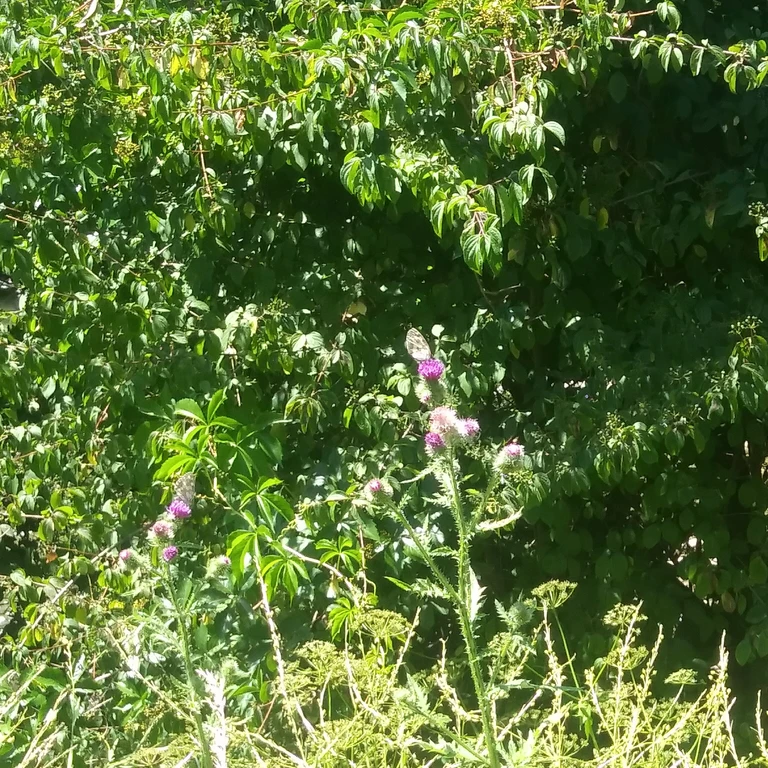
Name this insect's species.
Melanargia galathea
